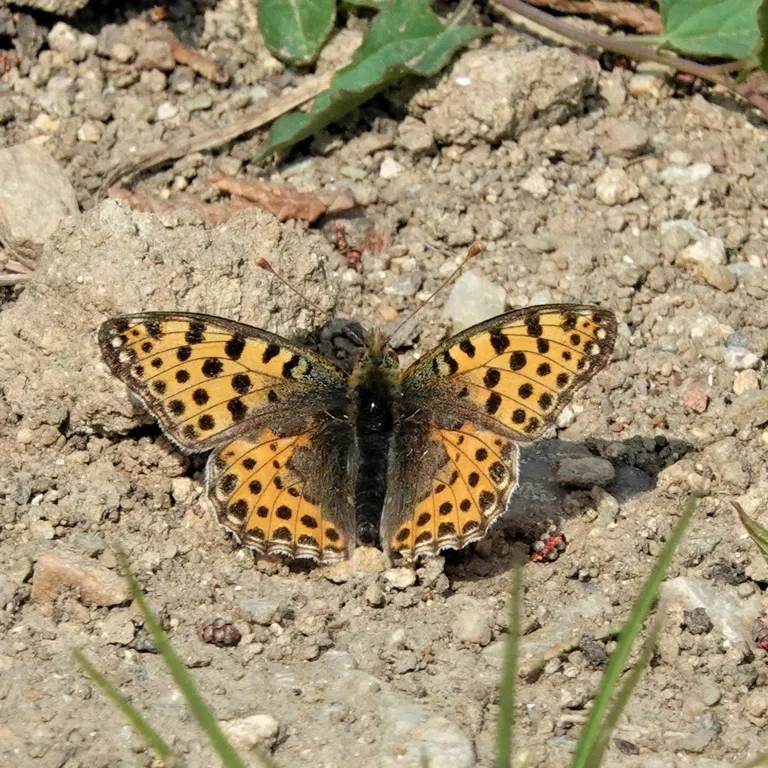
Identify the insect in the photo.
Issoria lathonia
